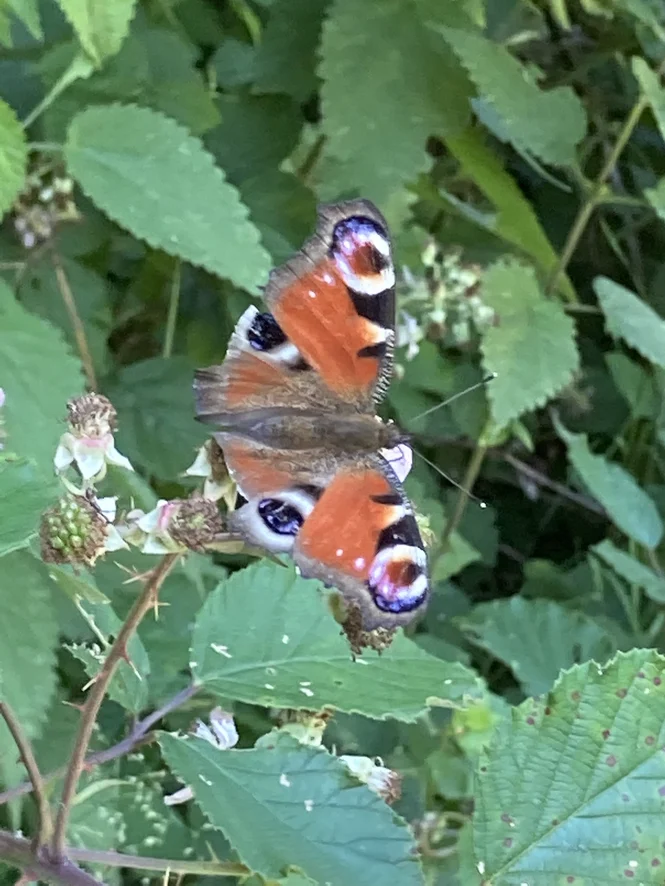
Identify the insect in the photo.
Aglais io
